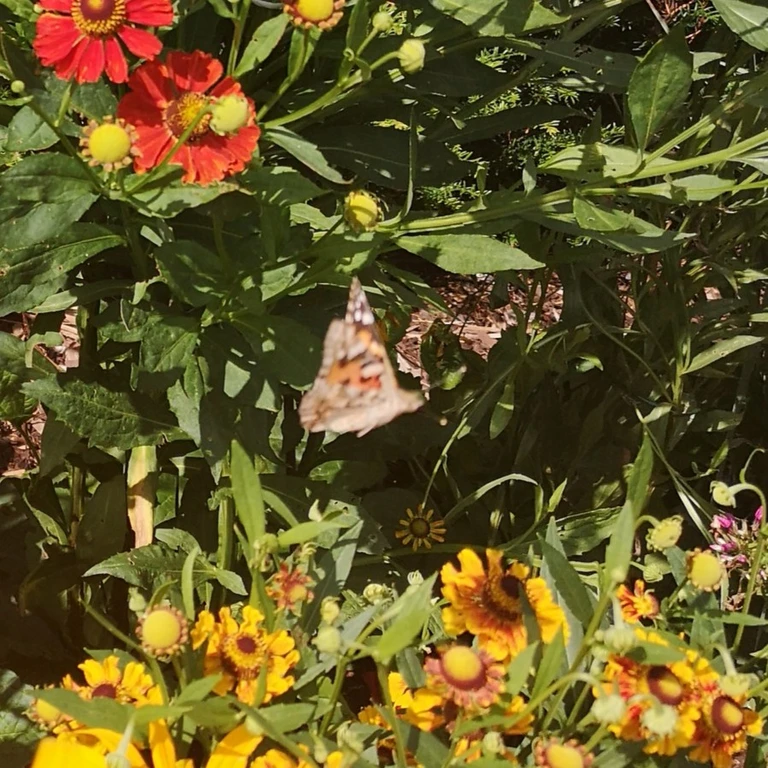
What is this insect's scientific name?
Vanessa cardui
